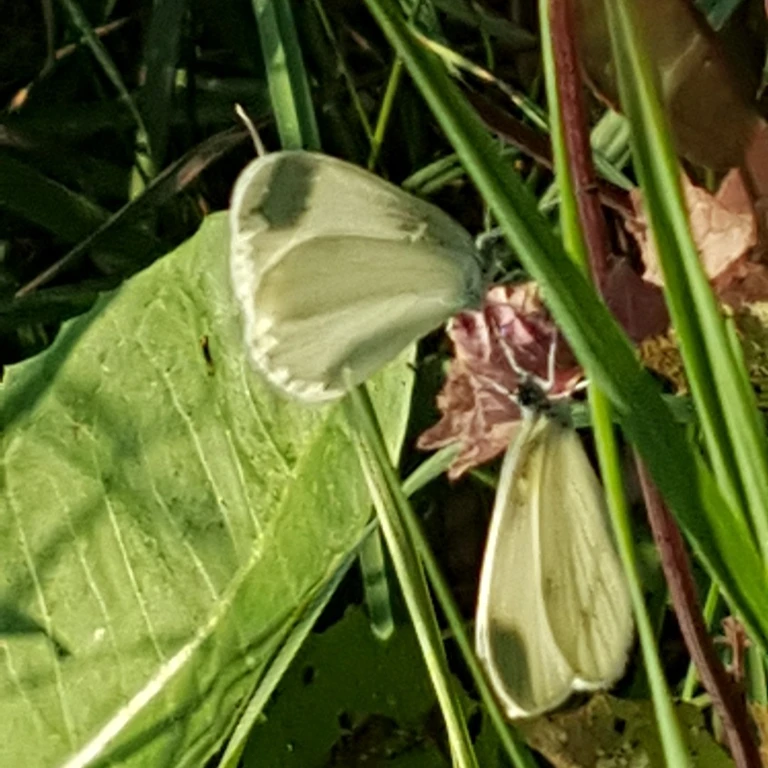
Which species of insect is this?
Leptidea sinapis/juvernica
